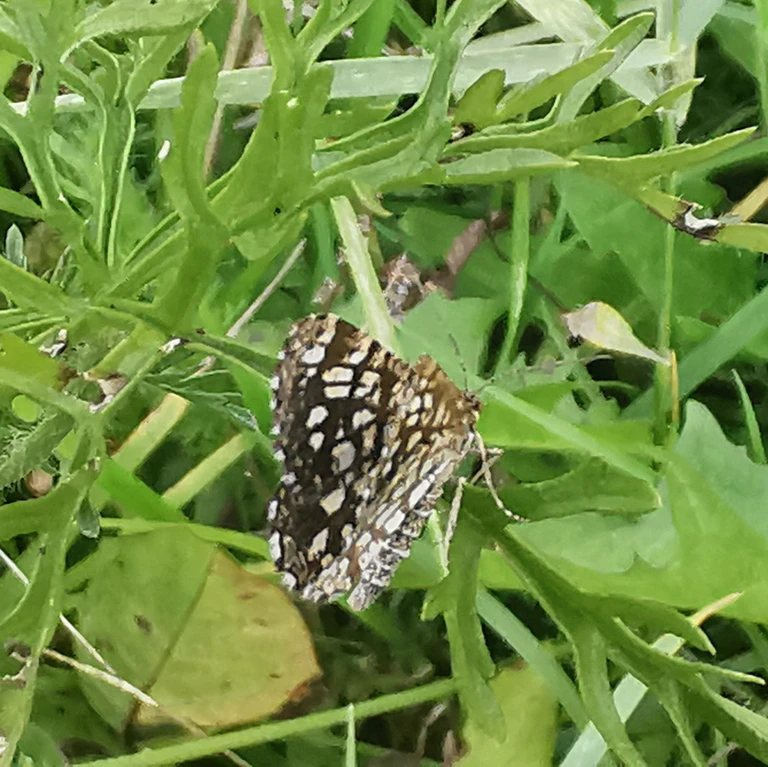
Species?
Chiasmia clathrata
